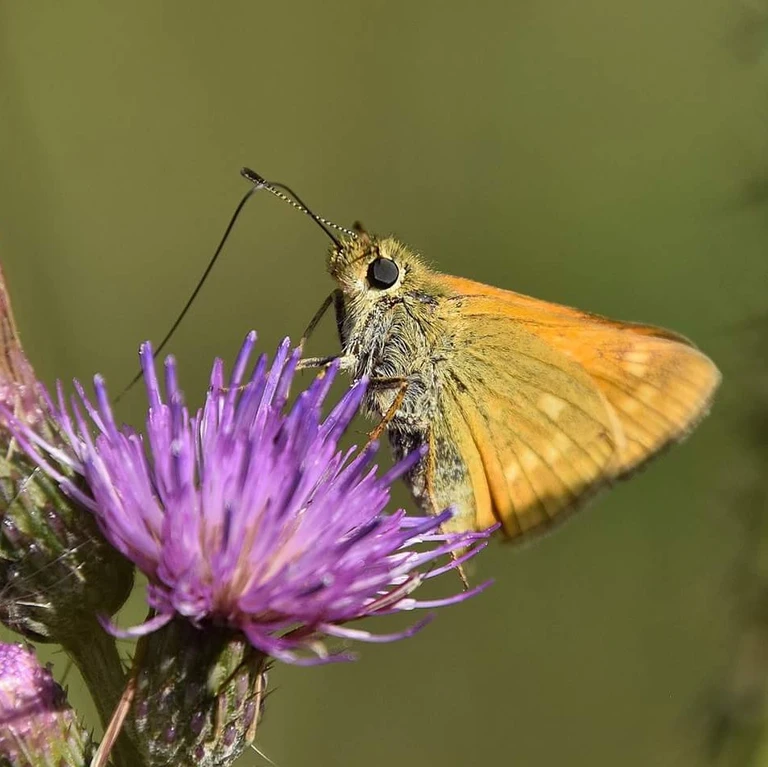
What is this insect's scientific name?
Ochlodes sylvanus (also Ochlodes venata)
